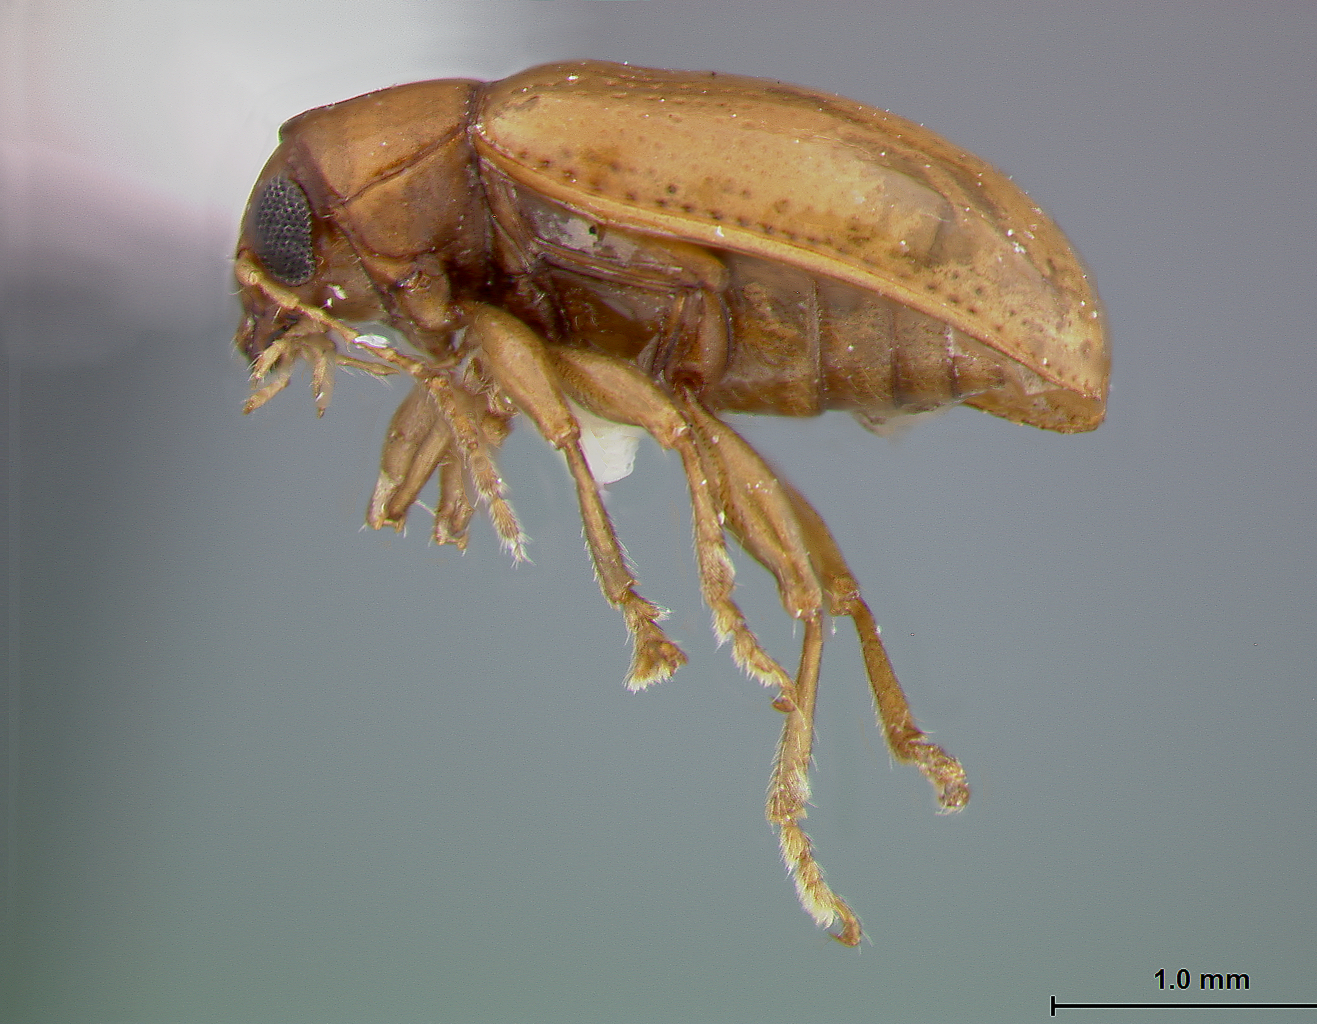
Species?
Metachroma nanum
